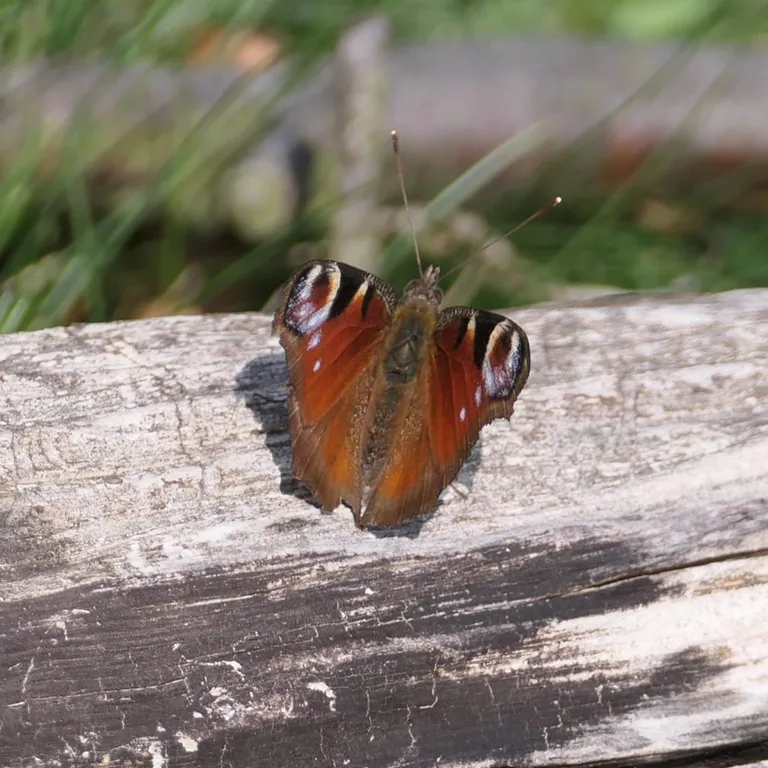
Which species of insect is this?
Aglais io
